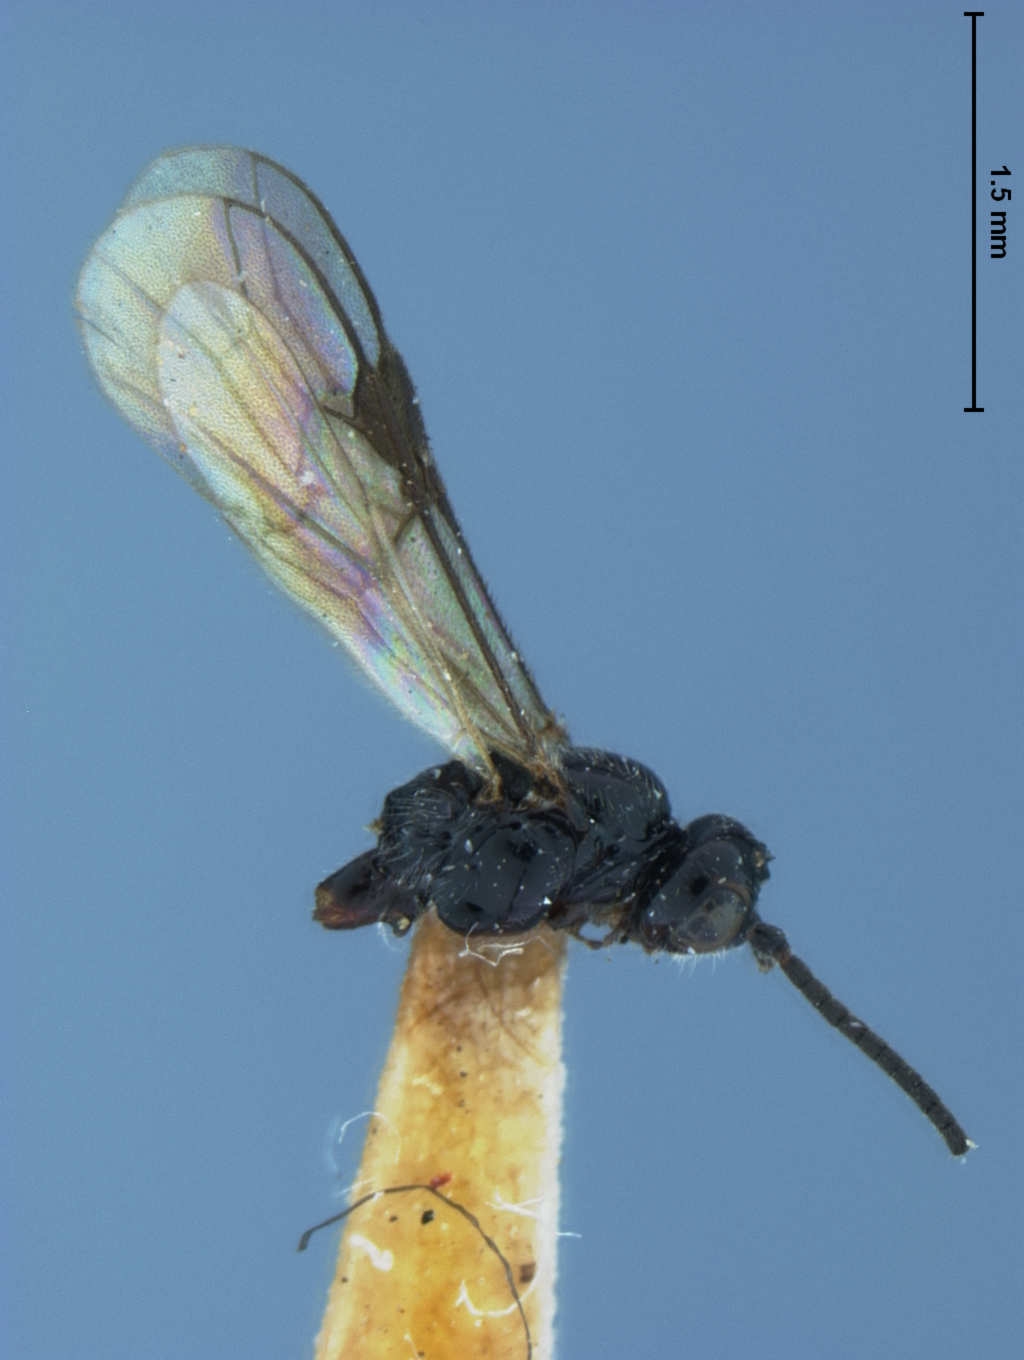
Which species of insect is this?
Microbracon suleifrons
